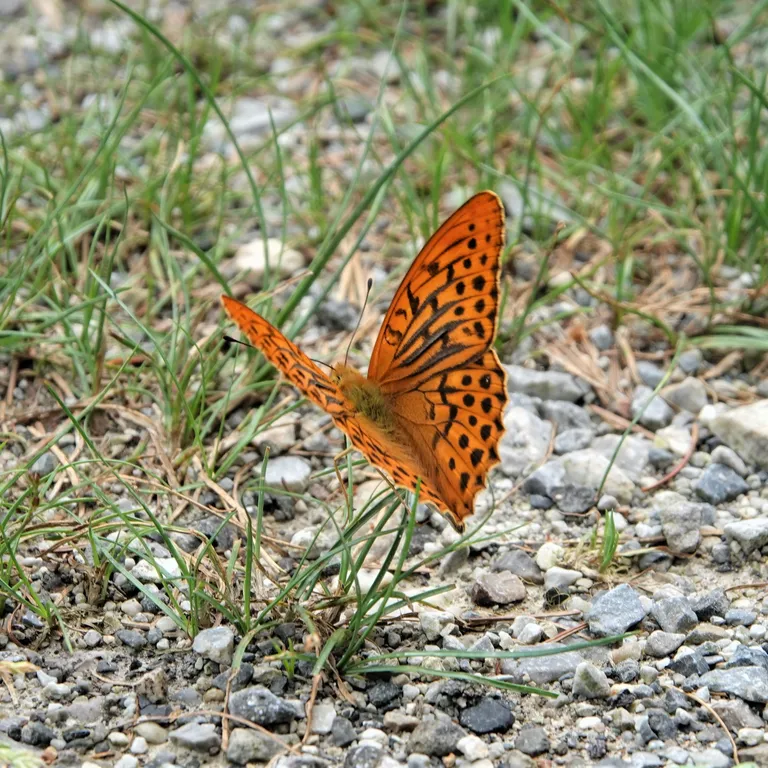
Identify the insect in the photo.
Argynnis paphia
